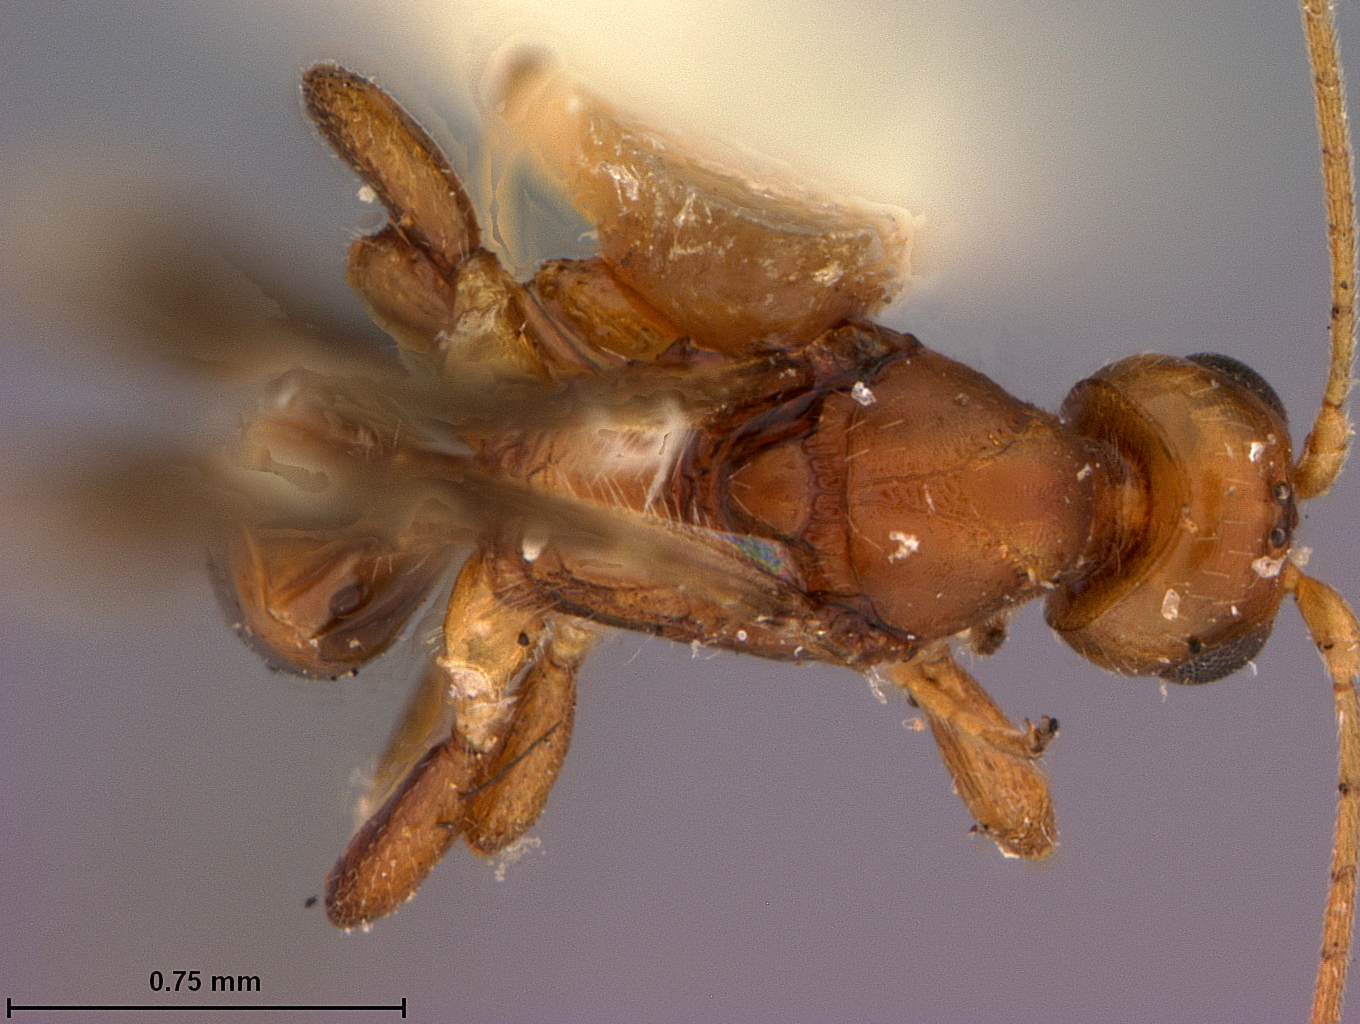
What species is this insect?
Spathius impus
